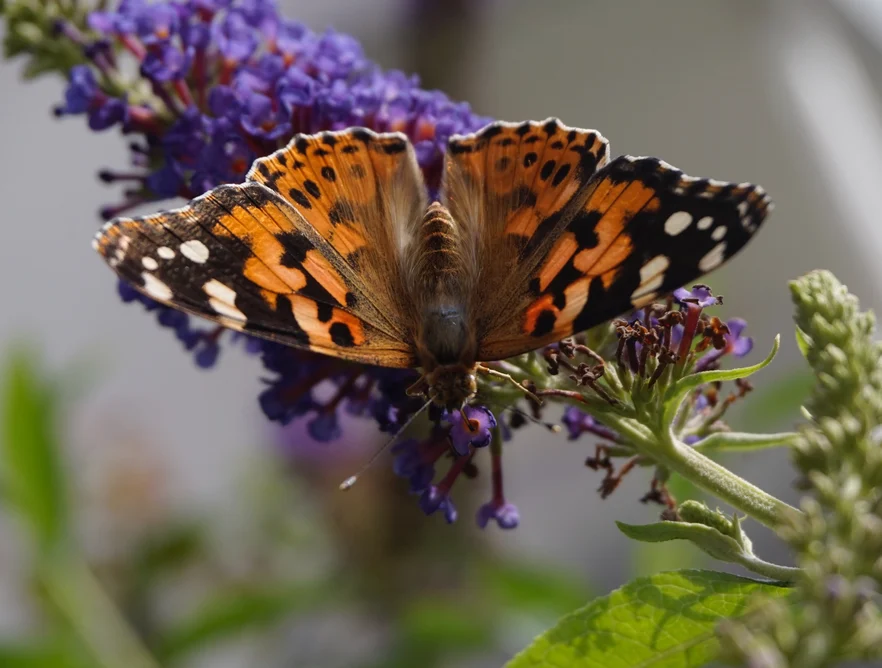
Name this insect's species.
Vanessa cardui
